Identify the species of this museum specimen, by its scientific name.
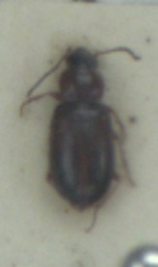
Acupalpus flavicollis
